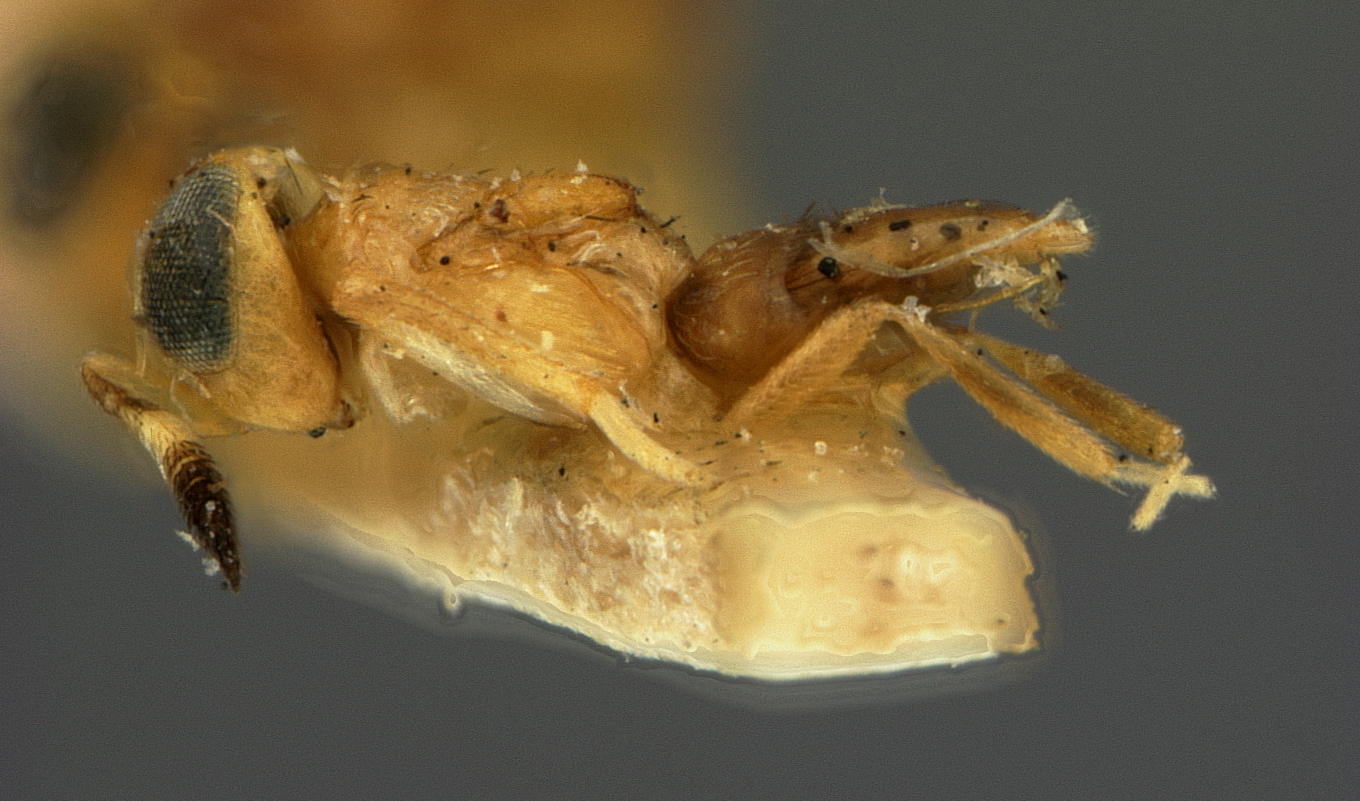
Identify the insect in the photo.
Cheiloneurus swezeyi
